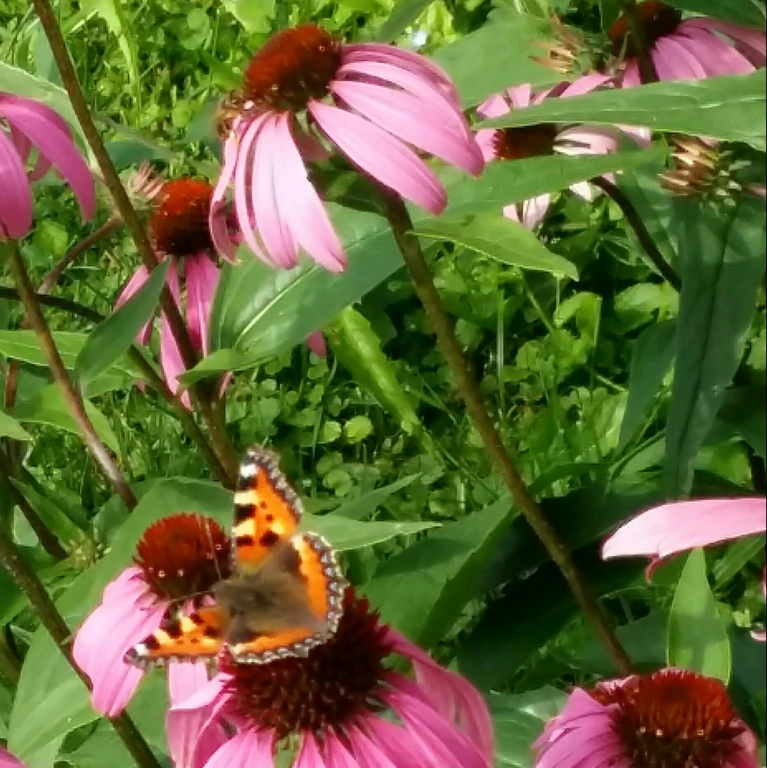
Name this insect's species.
Aglais urticae
